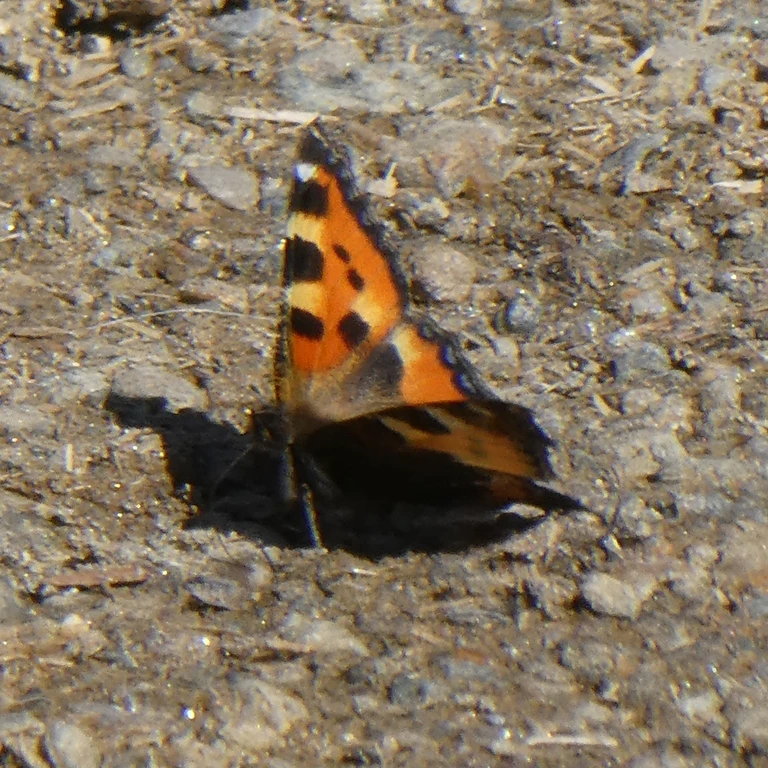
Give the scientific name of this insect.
Aglais urticae
